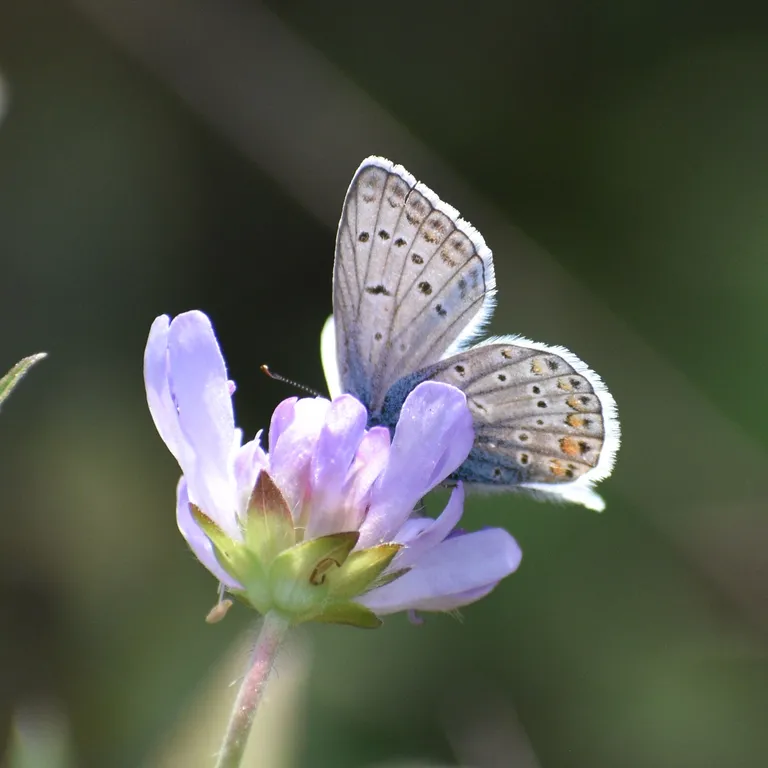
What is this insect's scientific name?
Polyommatus icarus
